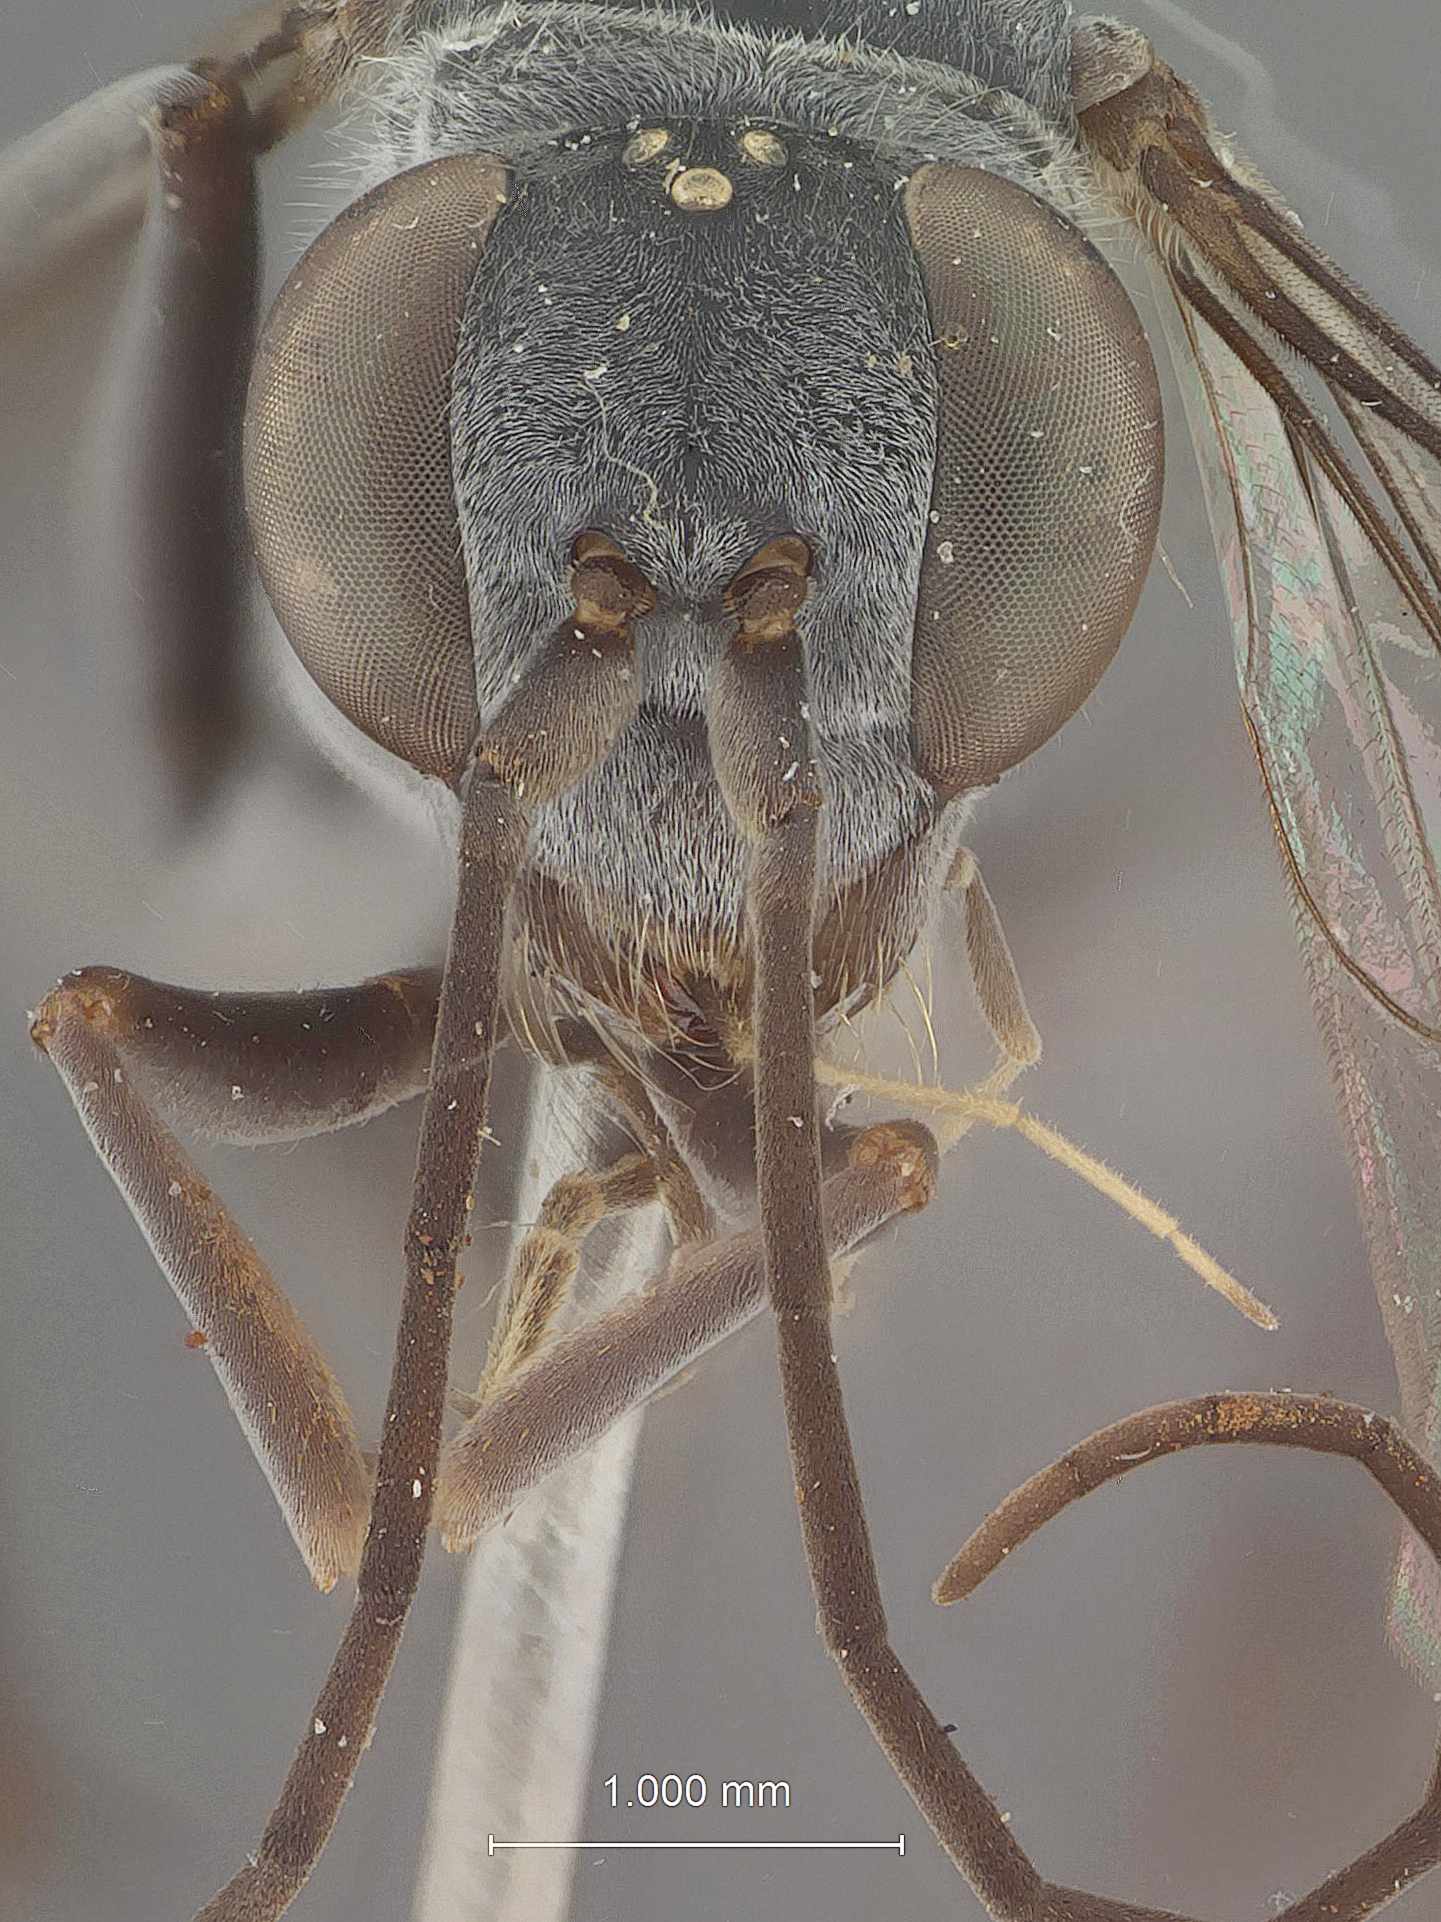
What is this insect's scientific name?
Auplopus funerator
